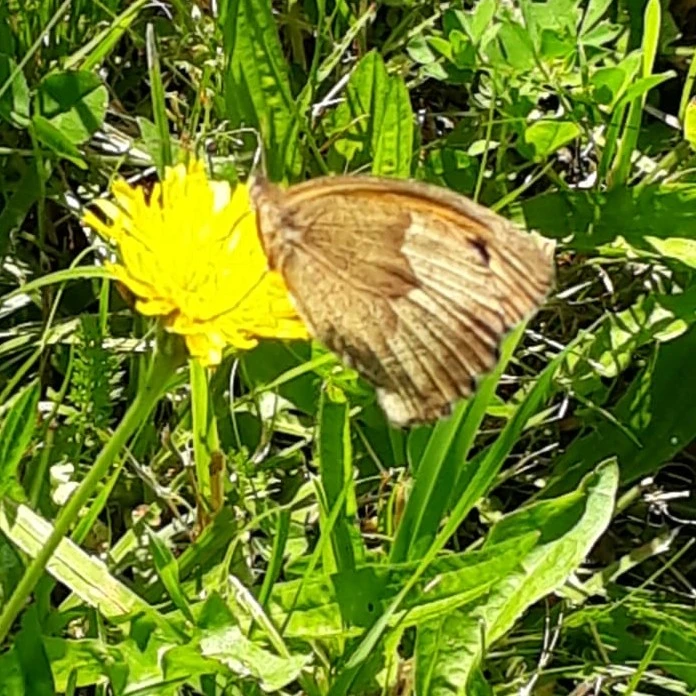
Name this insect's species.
Maniola jurtina
